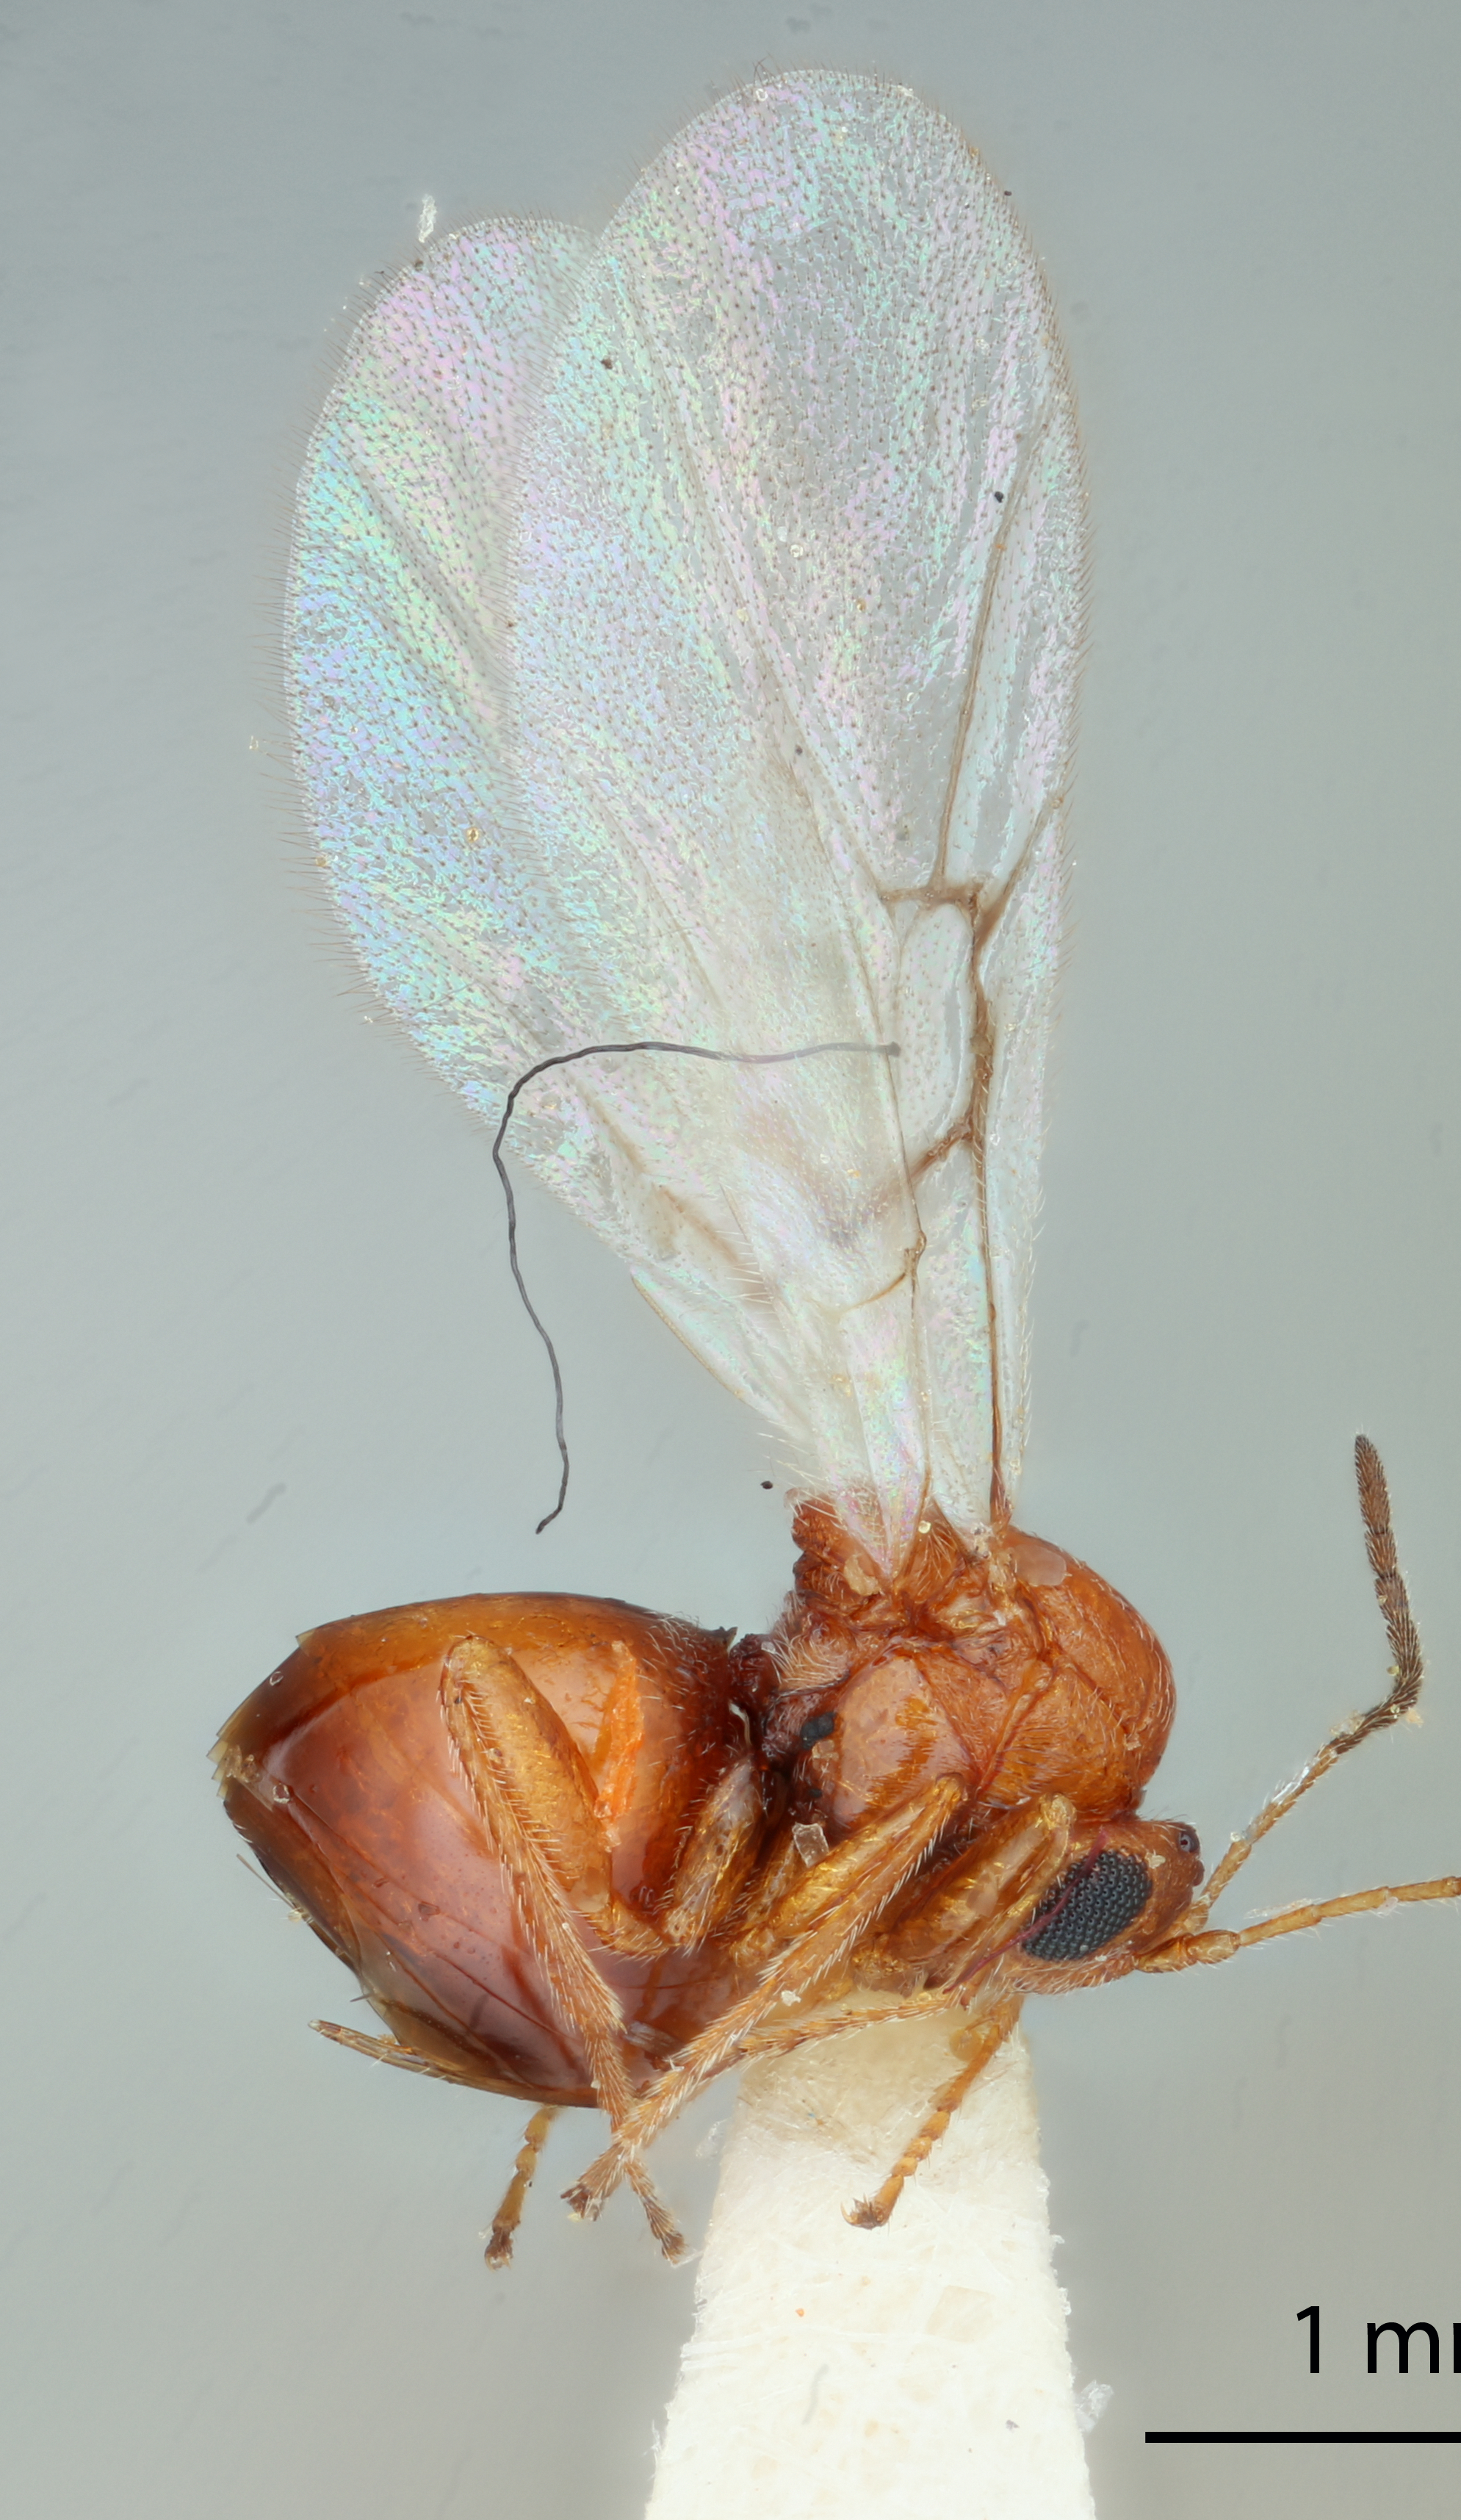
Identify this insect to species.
Andricus stellulus
